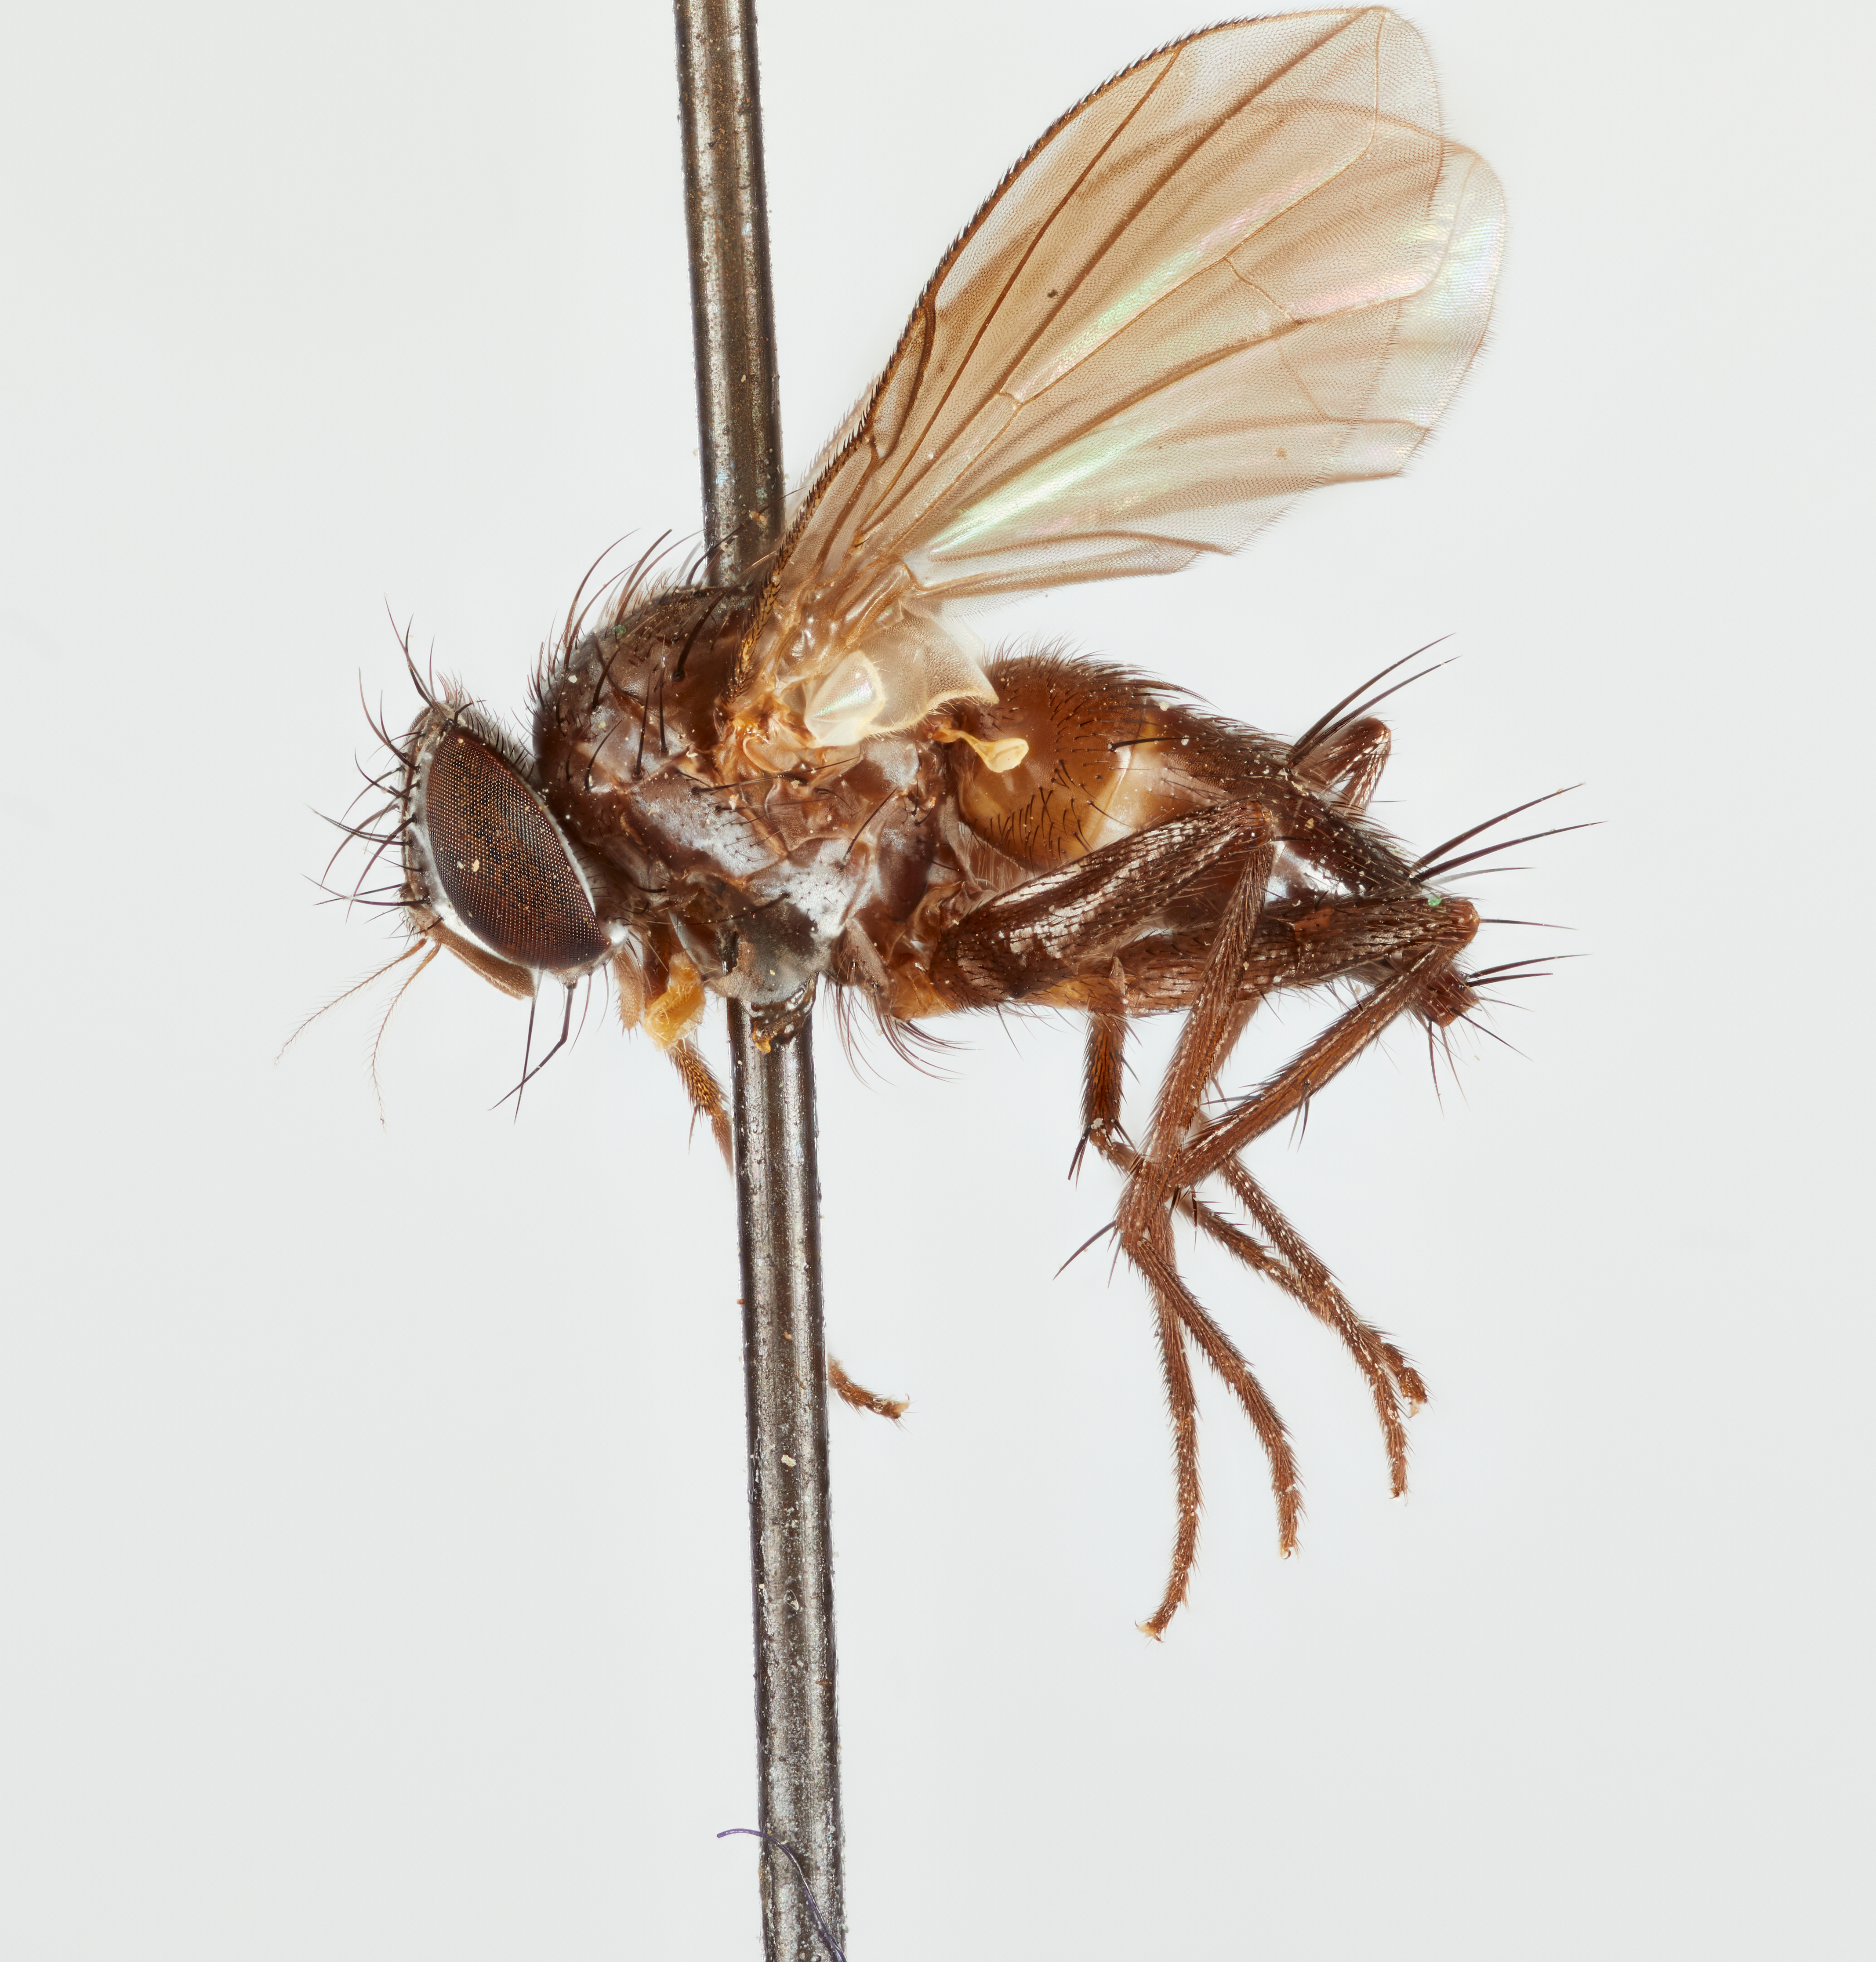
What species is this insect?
Epiphyllophila yahuarmayana
